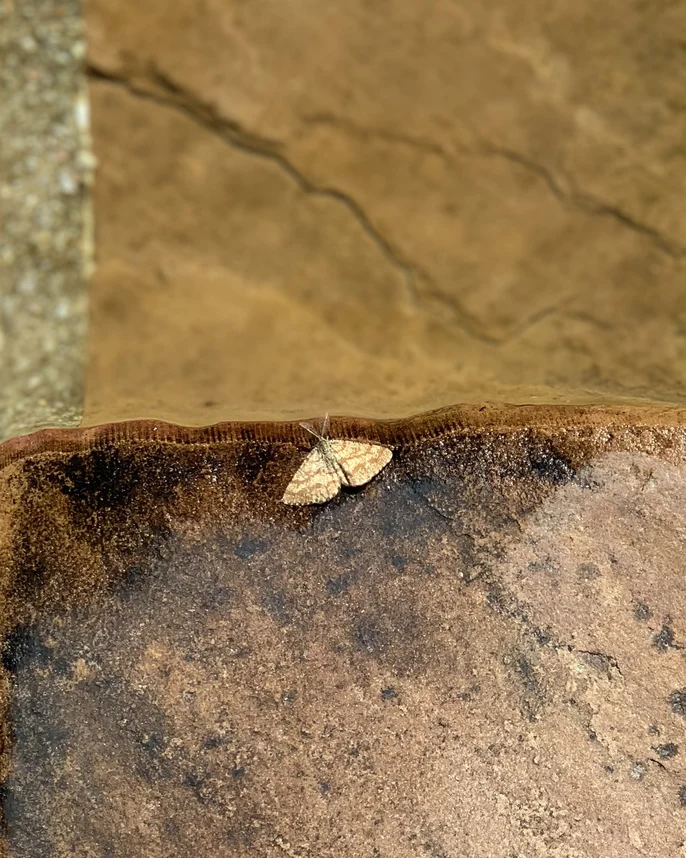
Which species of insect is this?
Ematurga atomaria
